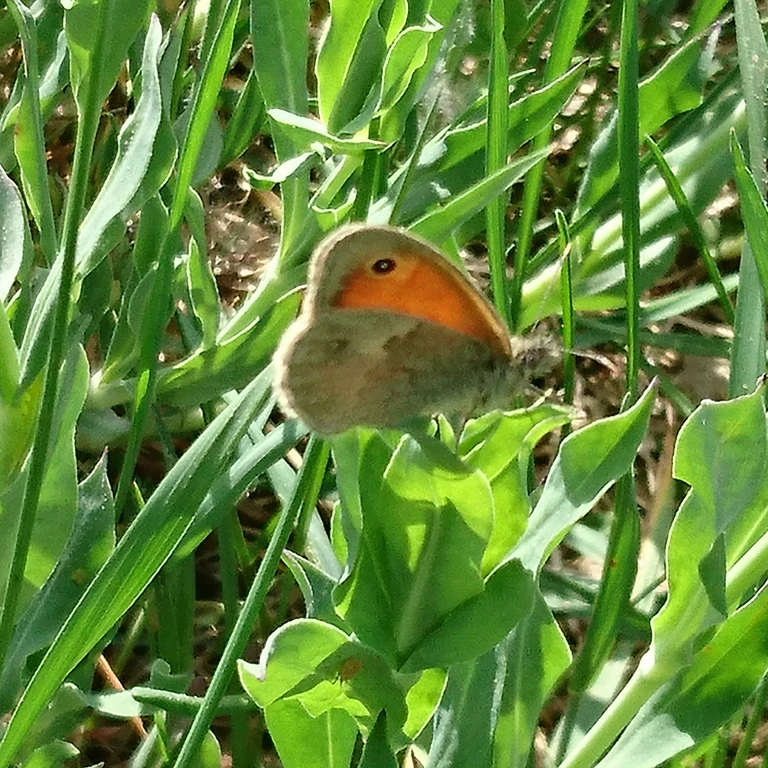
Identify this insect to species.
Coenonympha pamphilus
